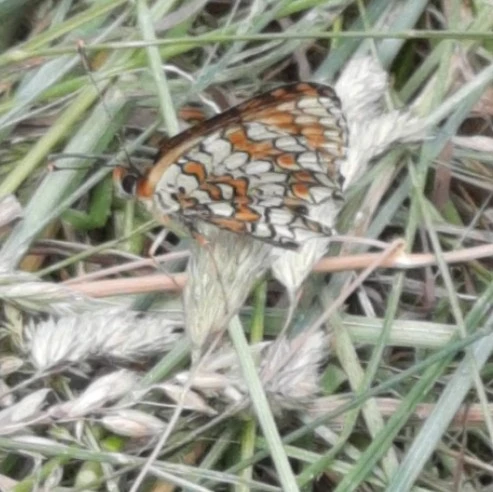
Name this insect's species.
Melitaea phoebe
